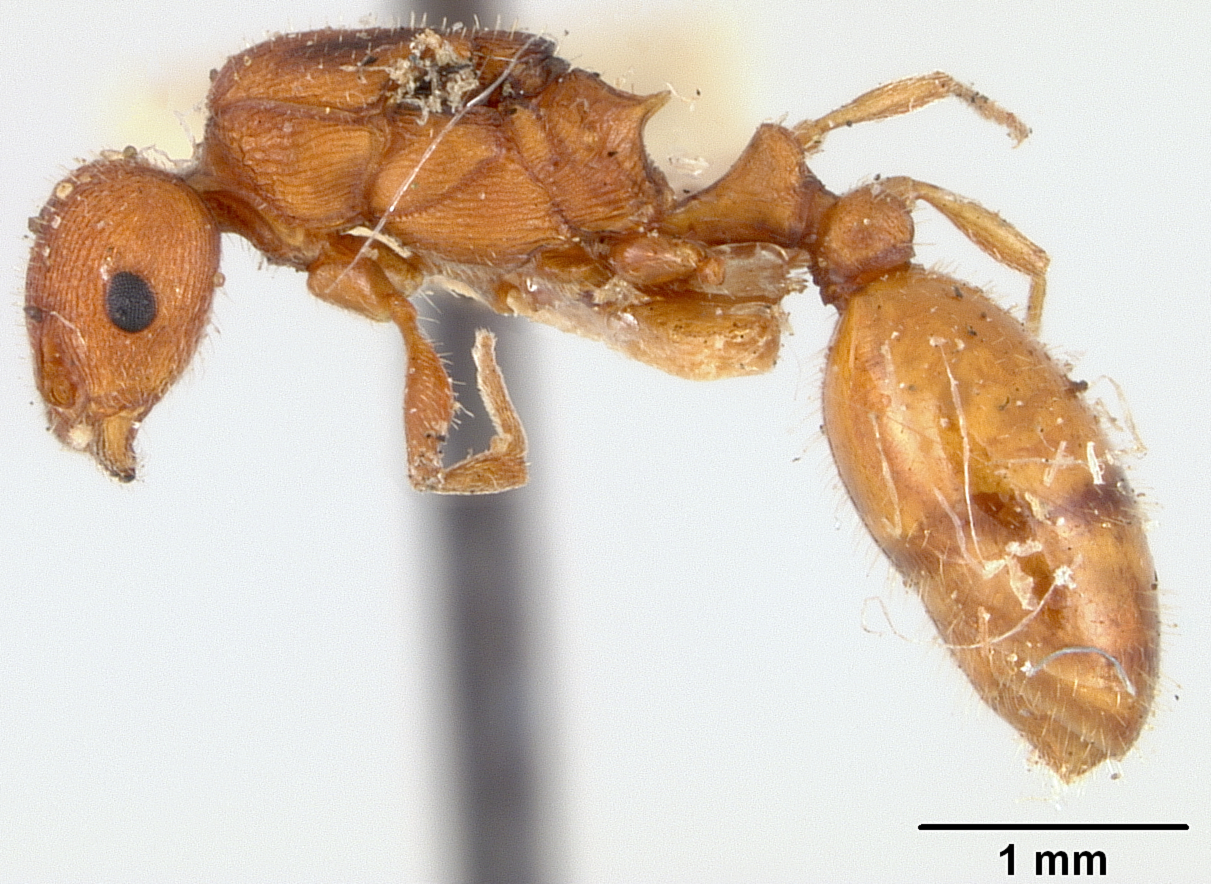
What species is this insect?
Leptothorax wheeleri
